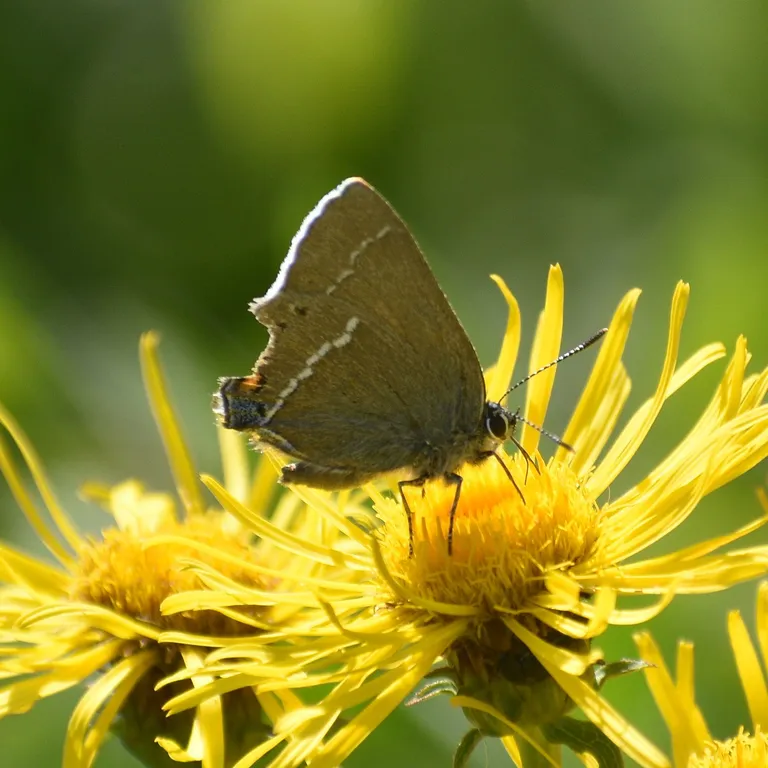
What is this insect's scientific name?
Satyrium spini (also Tuttiola spini)
